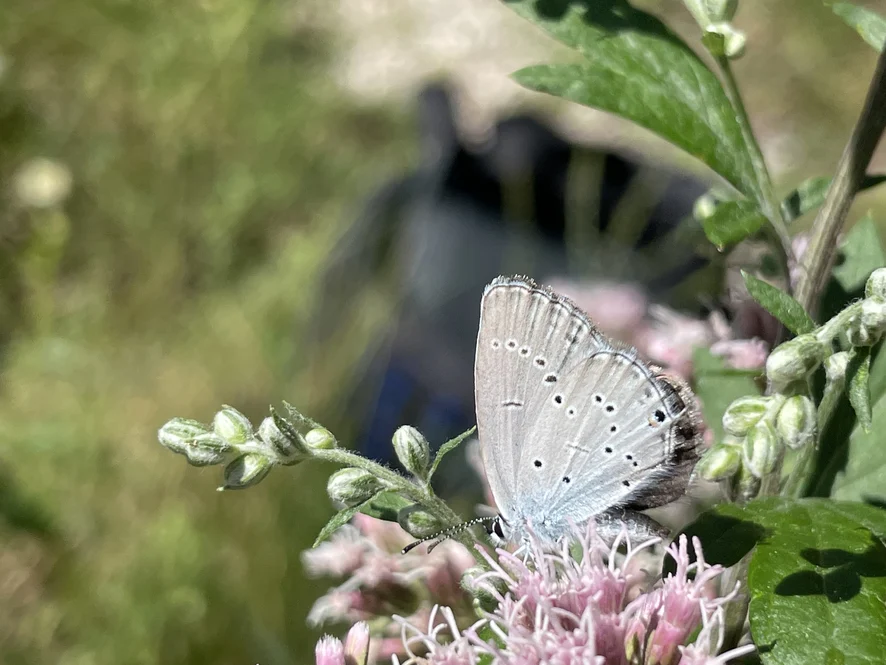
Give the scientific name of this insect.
Cupido decolorata (also Elkalyce decolorata)
